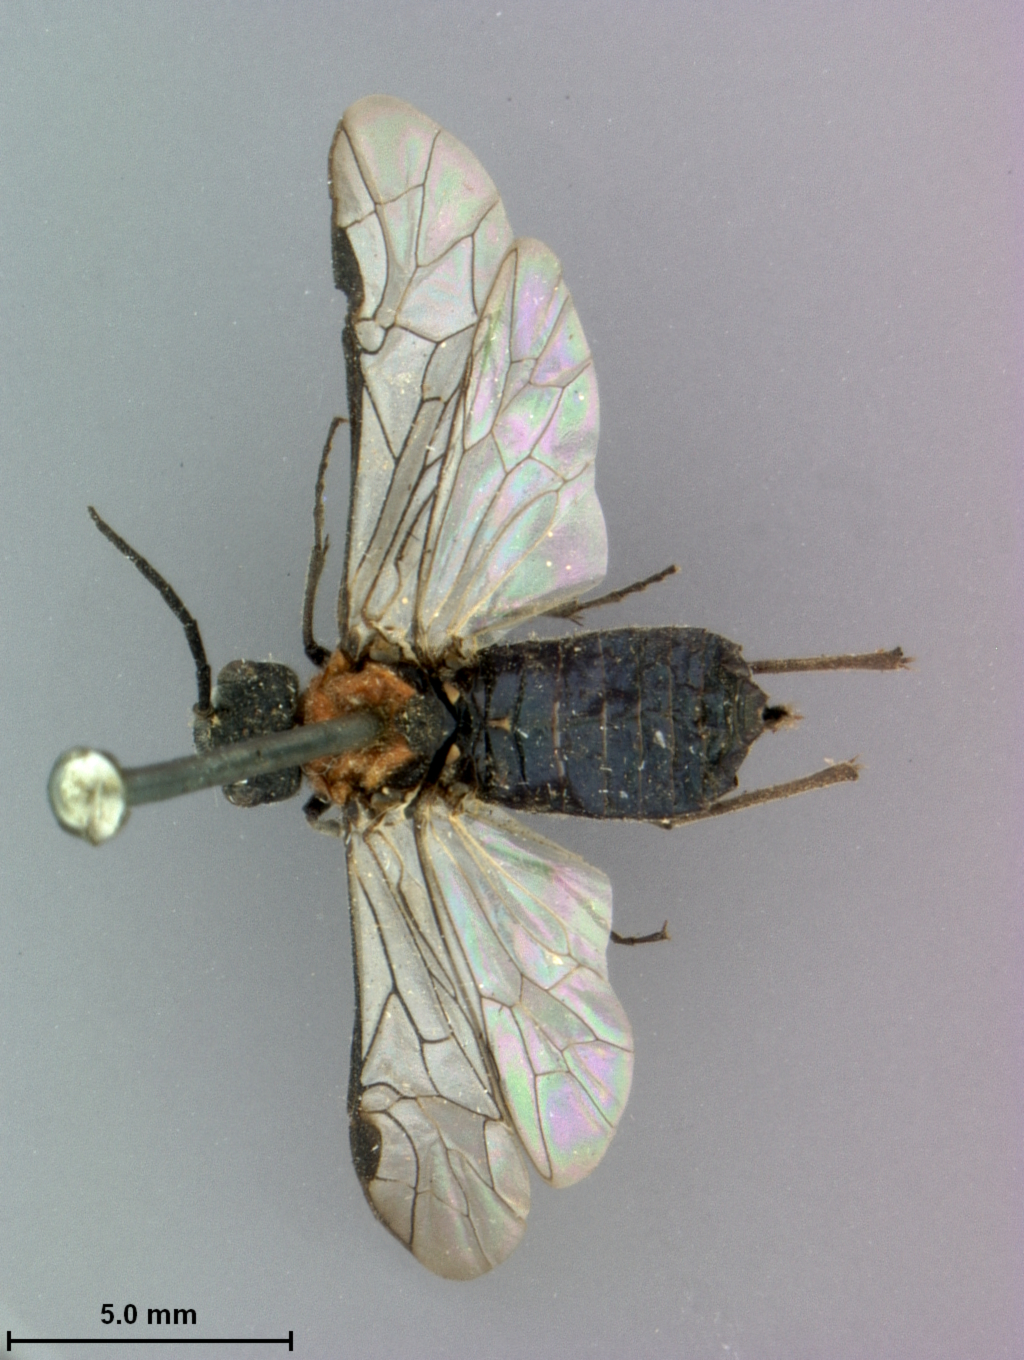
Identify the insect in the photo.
Dolerus umbraticus
